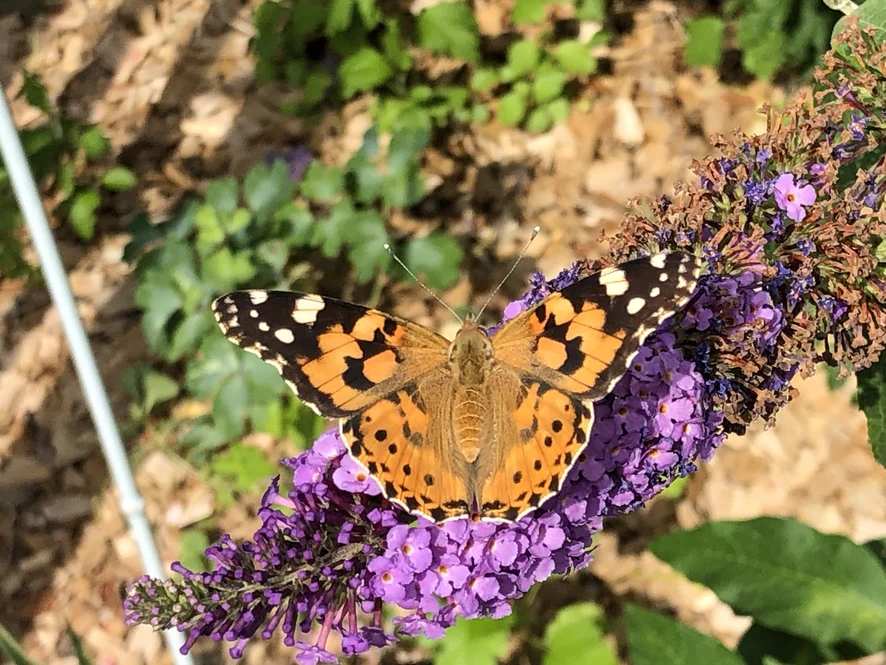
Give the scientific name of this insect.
Vanessa cardui
